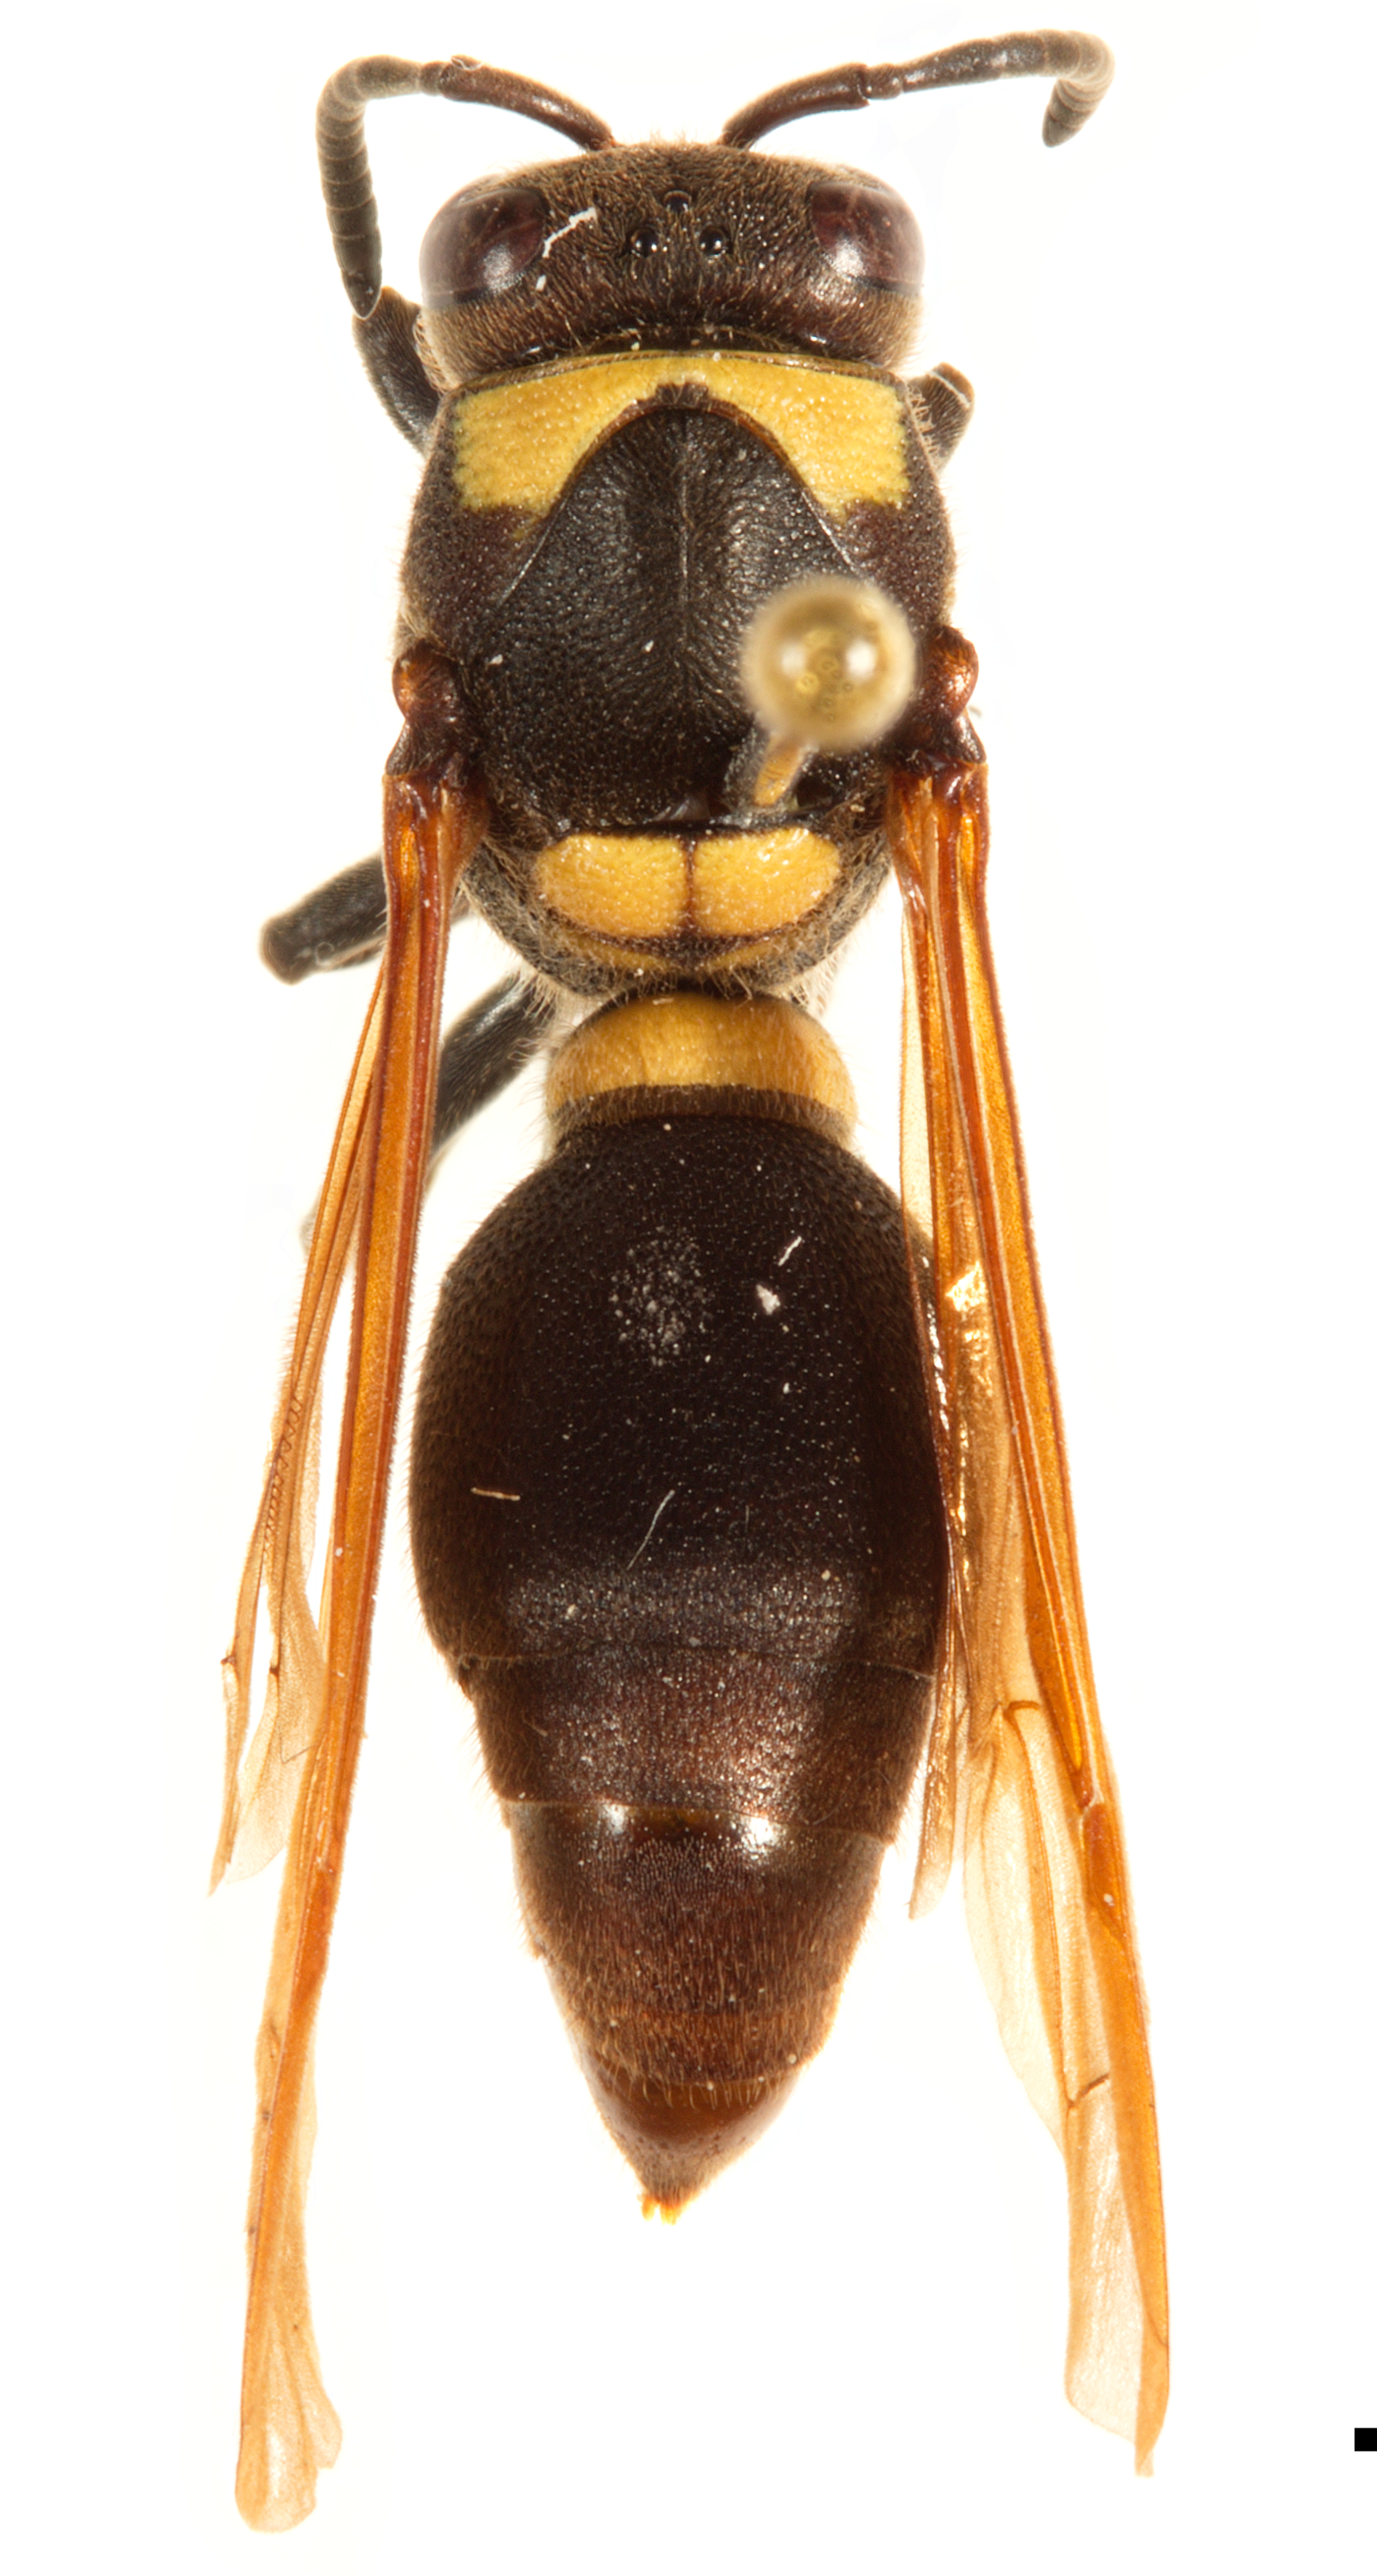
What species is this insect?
Ropalidia formosa
